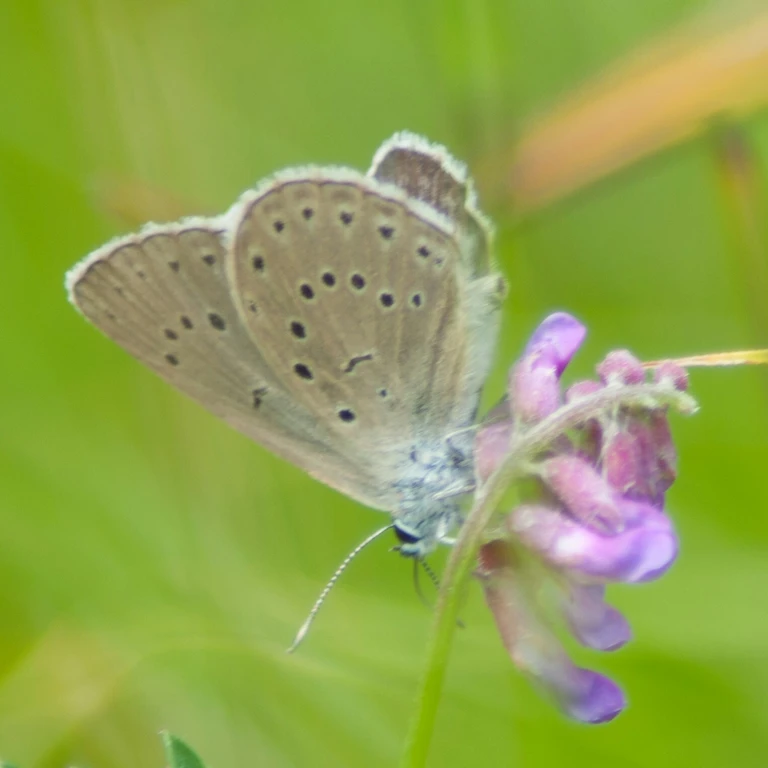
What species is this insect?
Phengaris teleius
